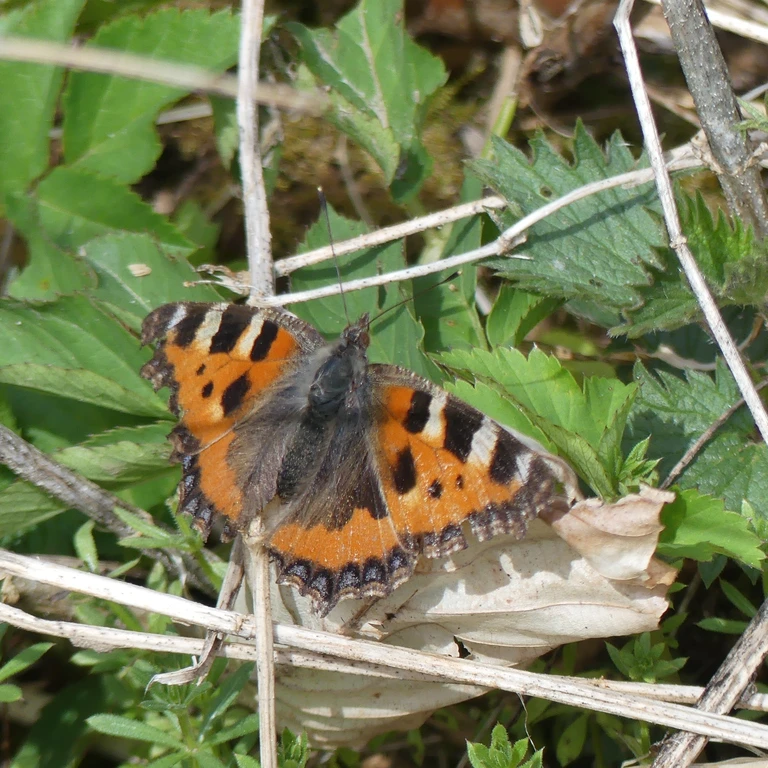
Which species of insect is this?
Aglais urticae
